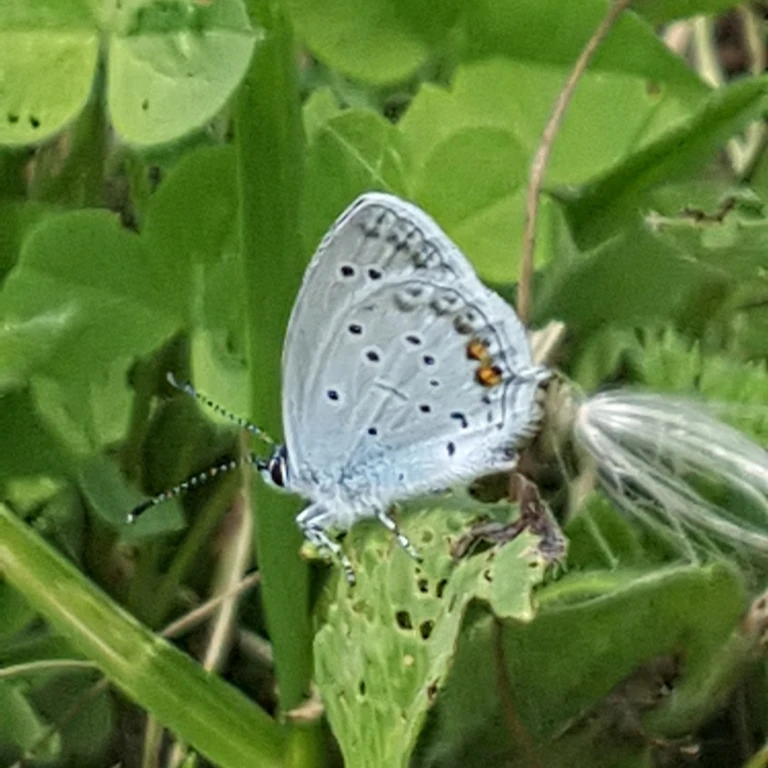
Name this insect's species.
Cupido argiades (also Elkalyce argiades)
